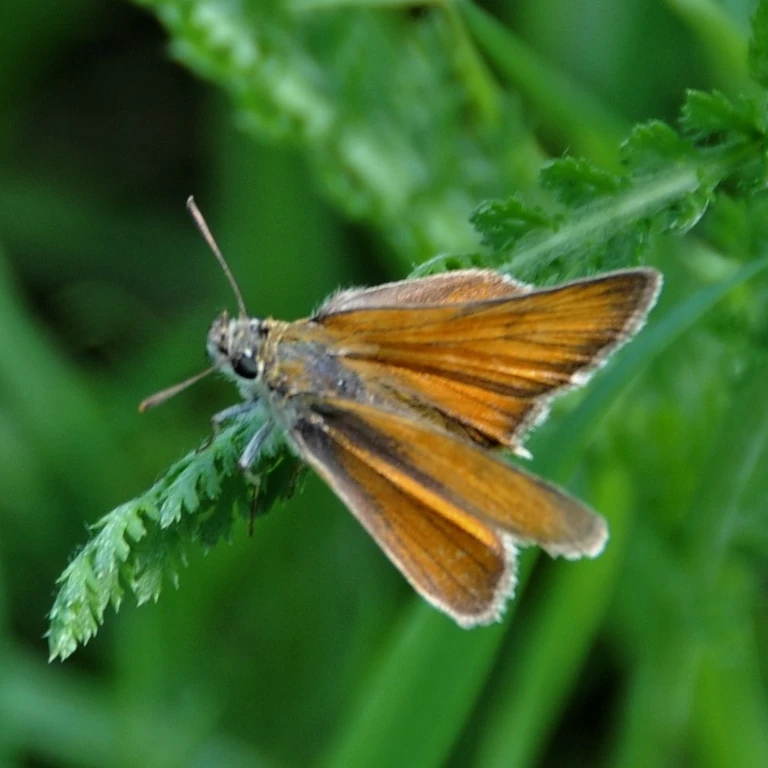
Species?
Thymelicus sylvestris
